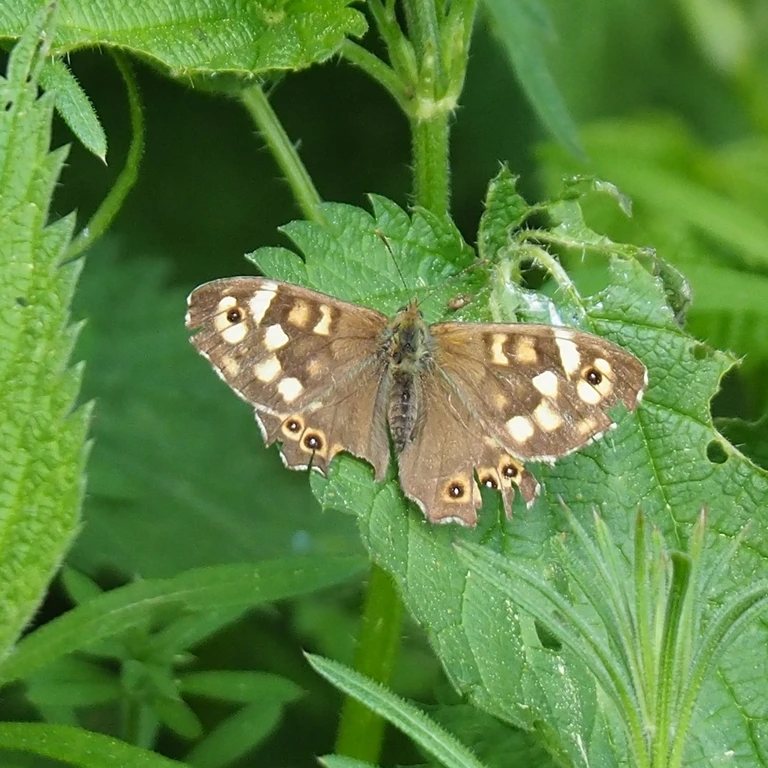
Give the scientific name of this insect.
Pararge aegeria
